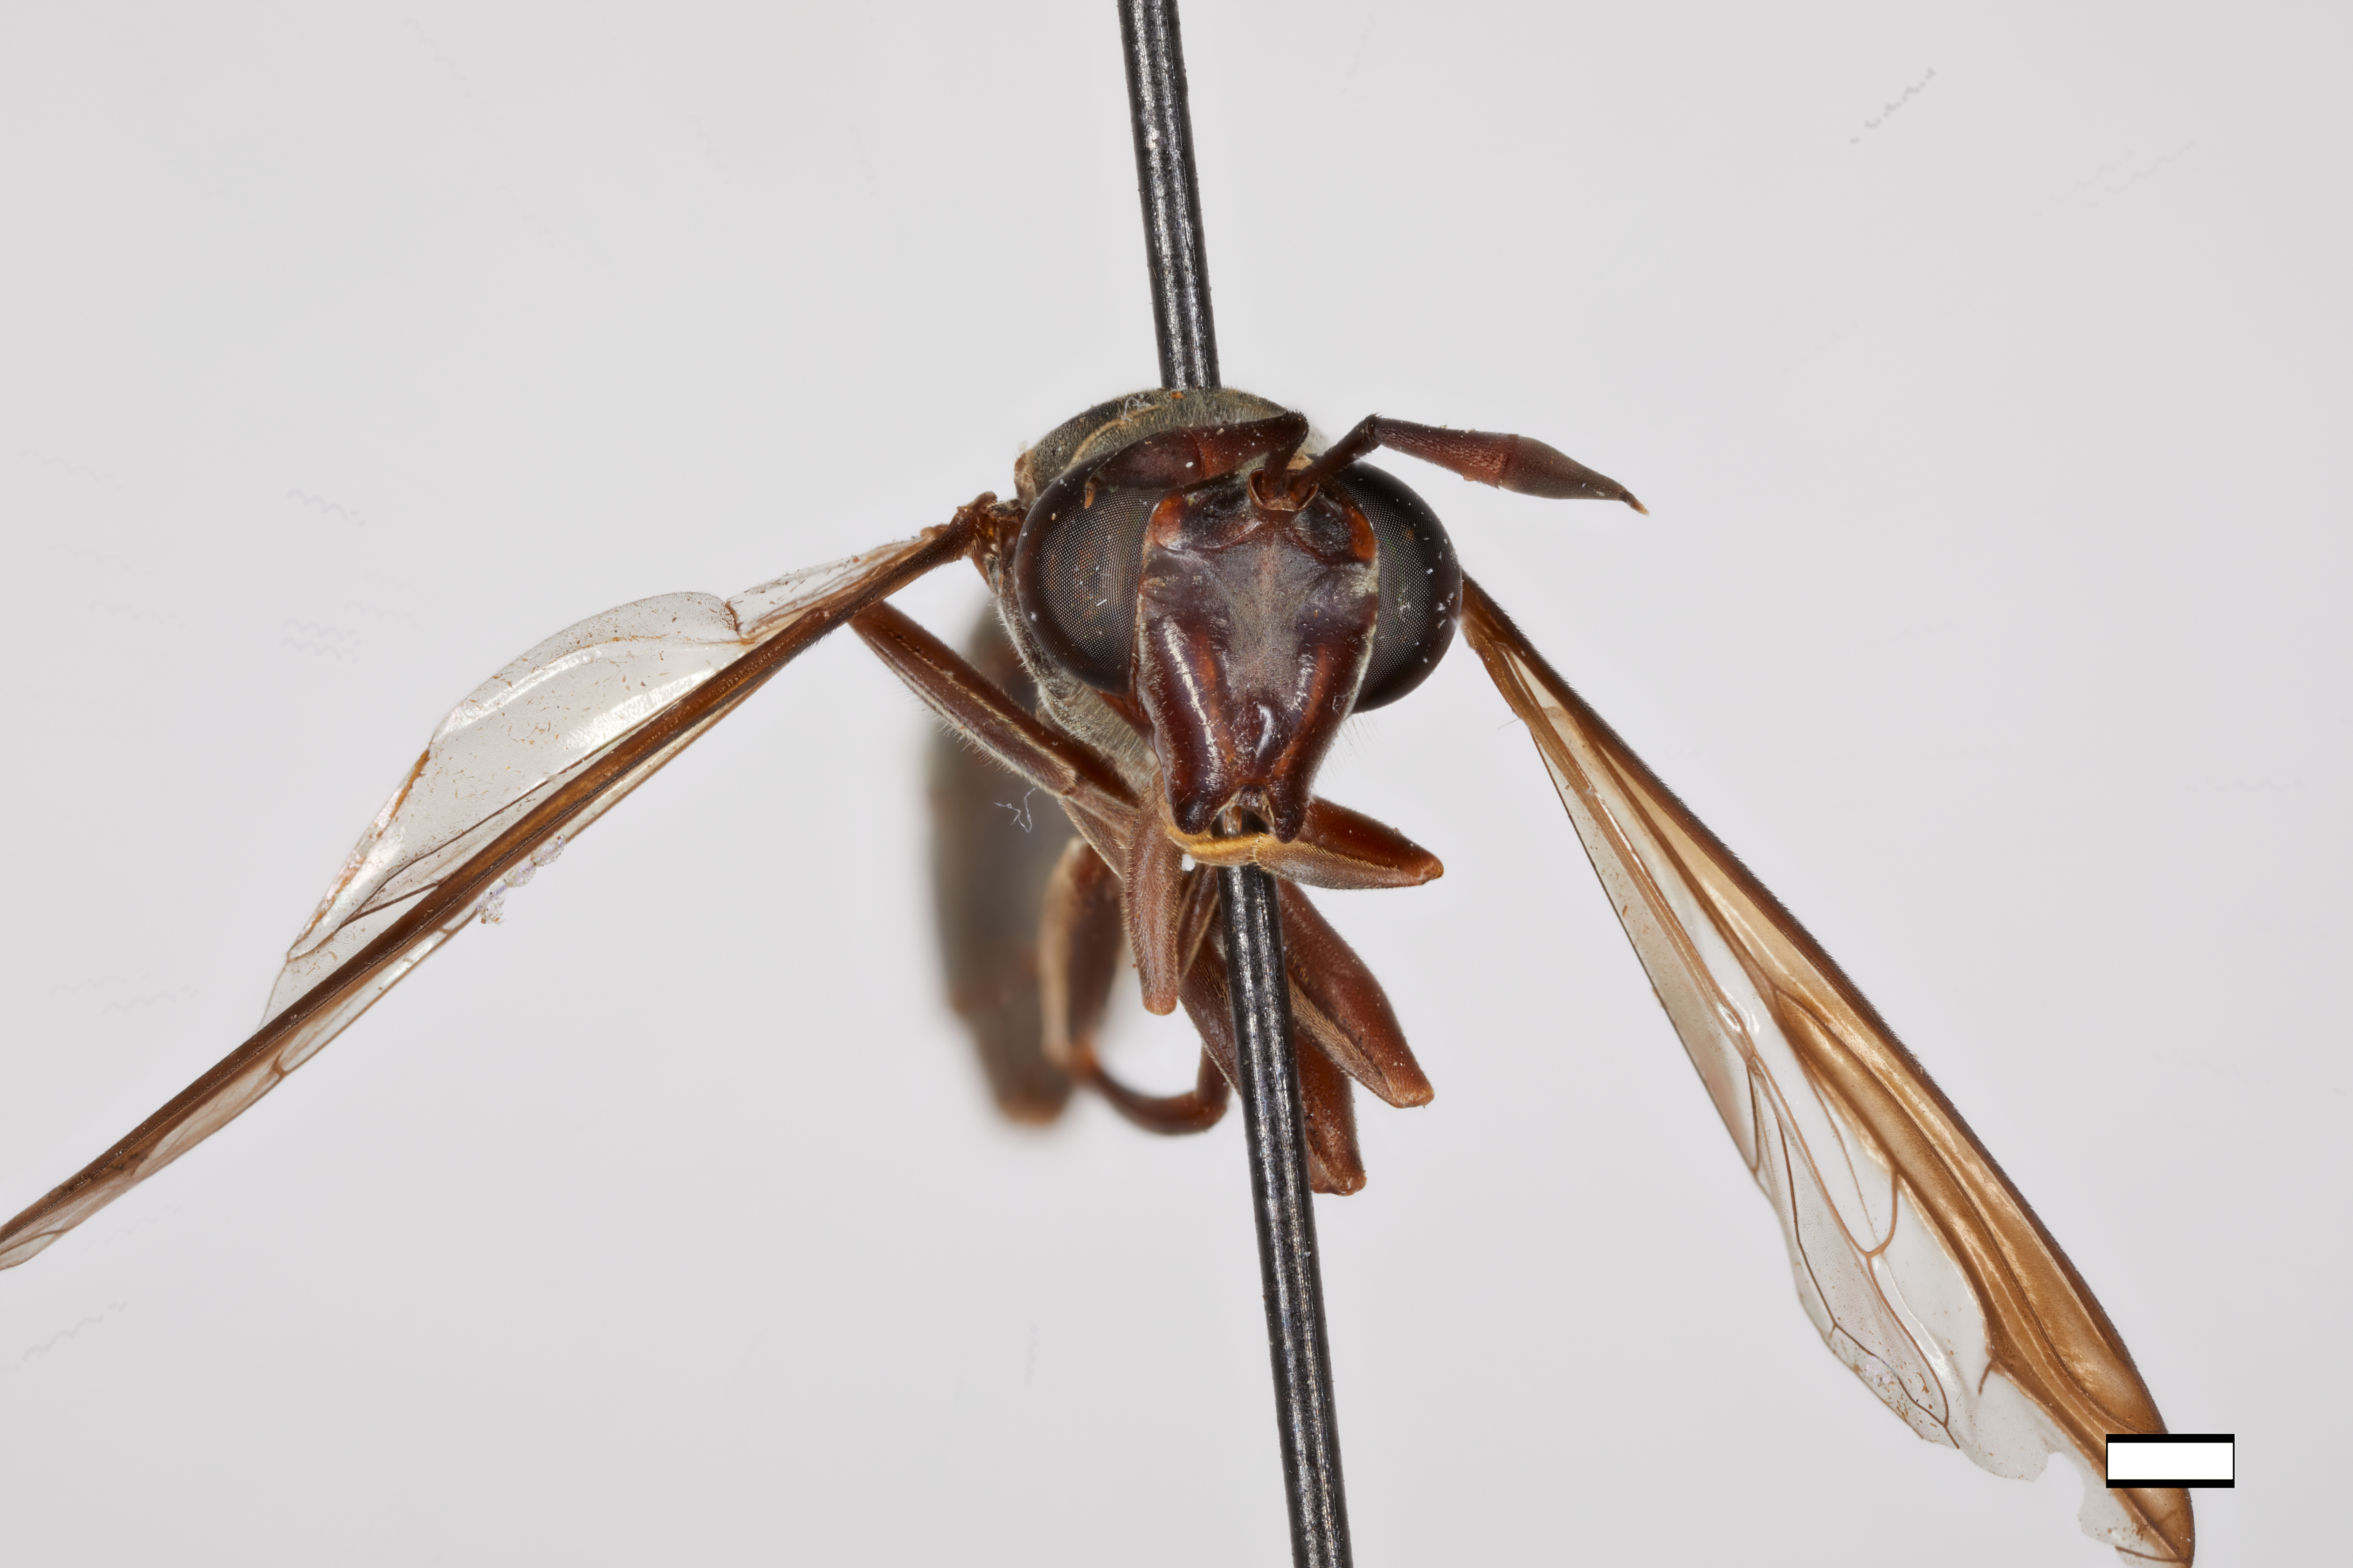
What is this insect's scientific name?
Polybiomyia lyncharribalzagai
